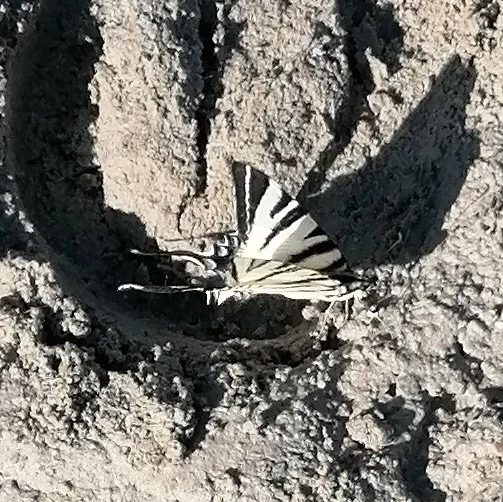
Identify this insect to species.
Iphiclides podalirius
